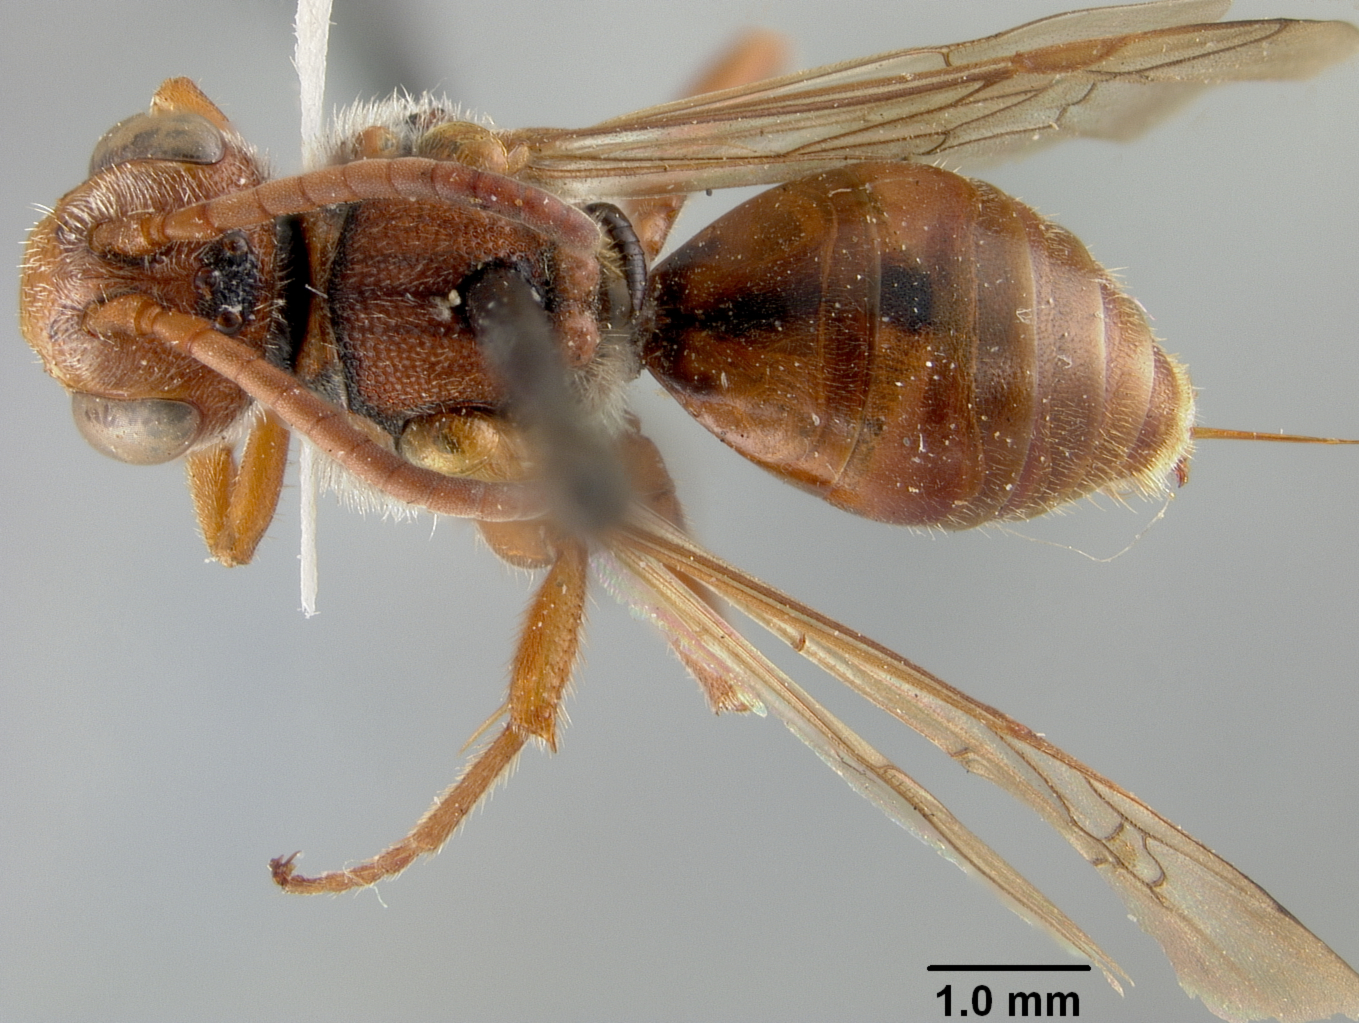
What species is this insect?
Nomada decepta
